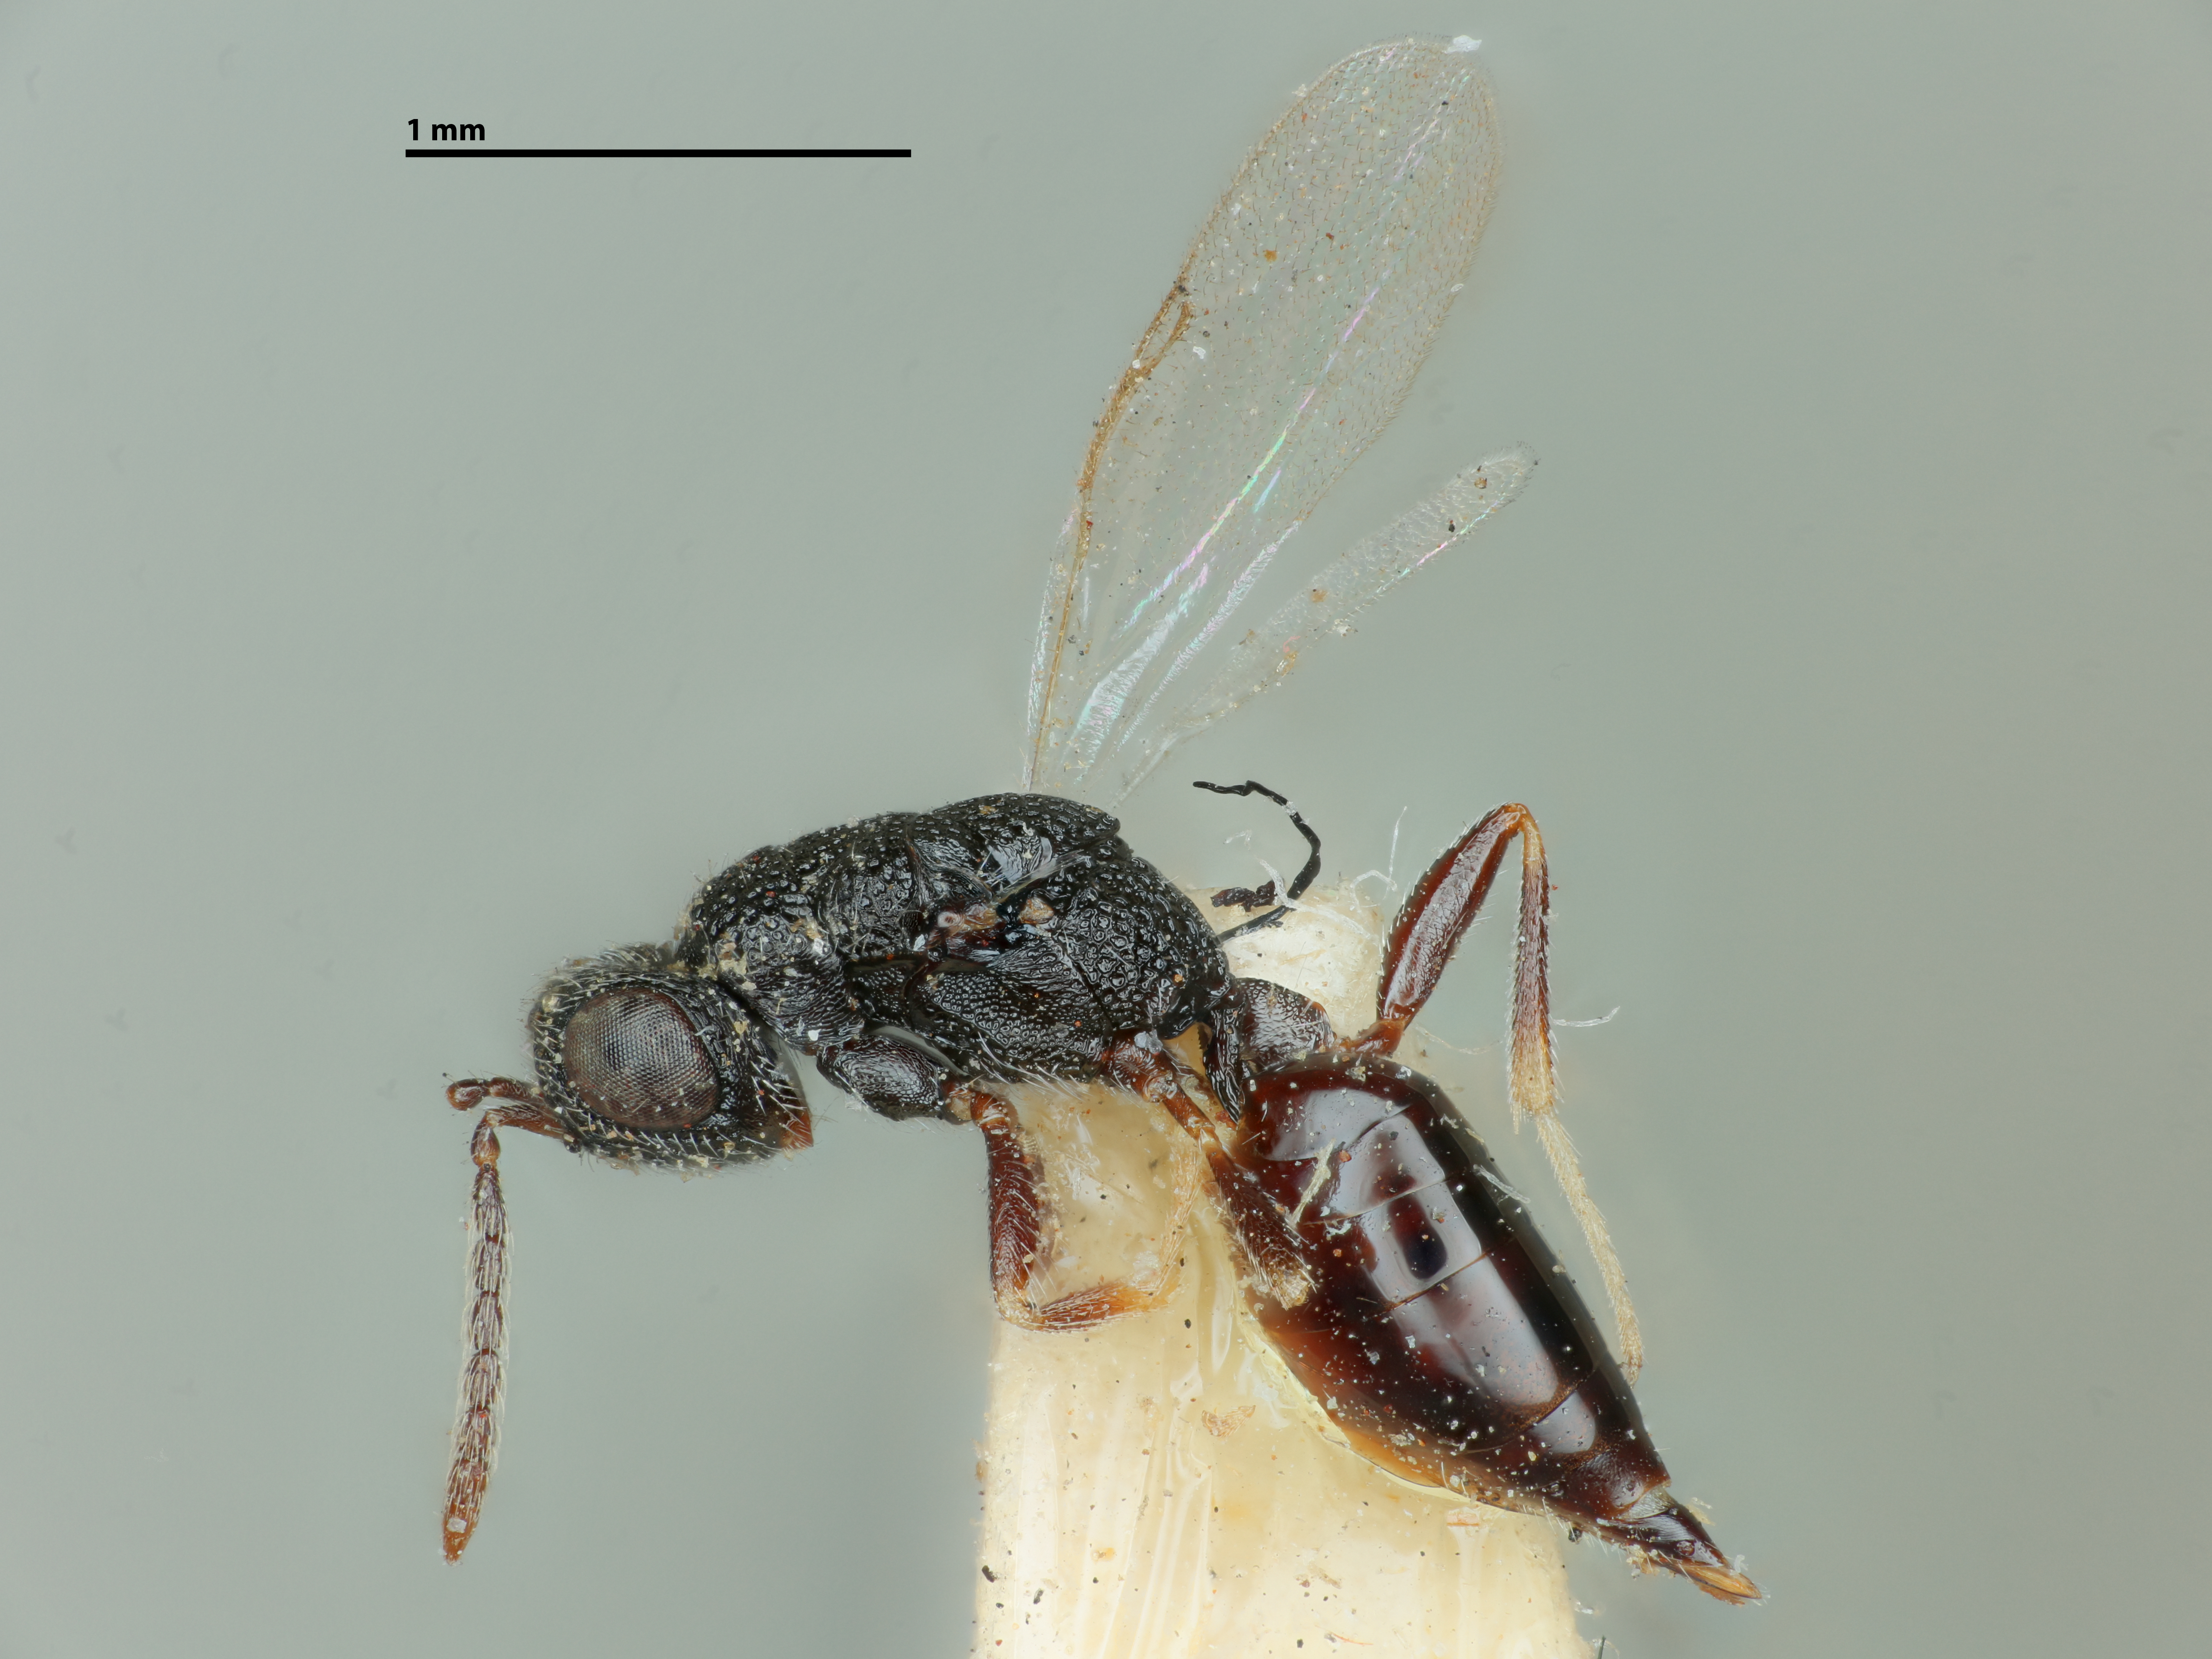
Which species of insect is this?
Eurytoma magdalidis
